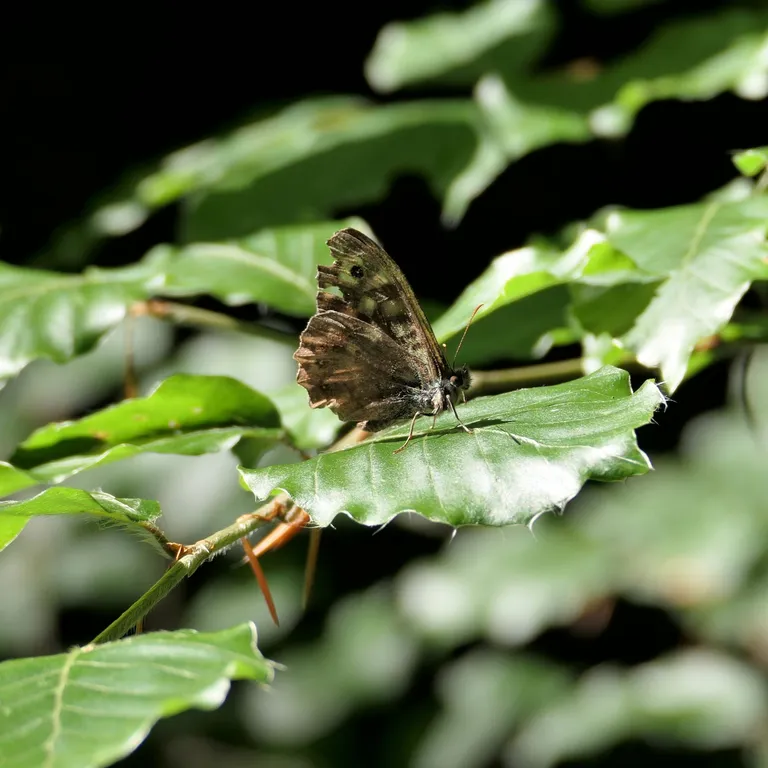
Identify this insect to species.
Pararge aegeria
